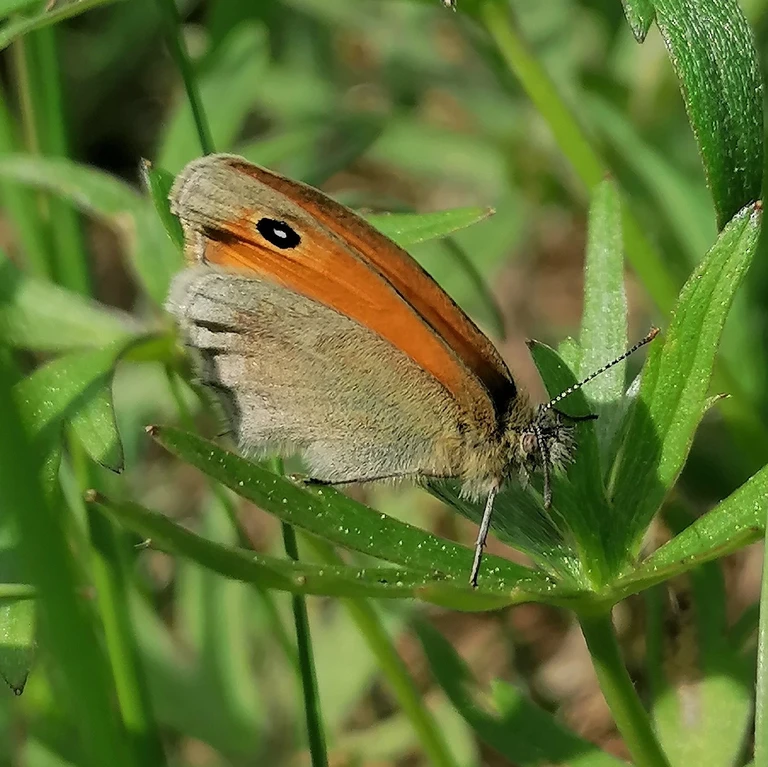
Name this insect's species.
Coenonympha pamphilus
